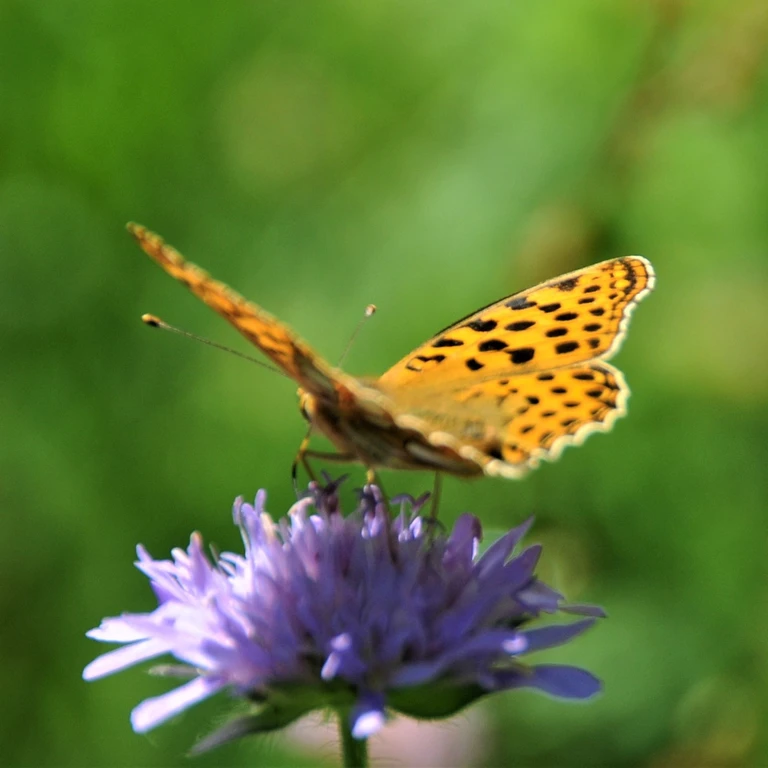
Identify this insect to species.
Issoria lathonia
